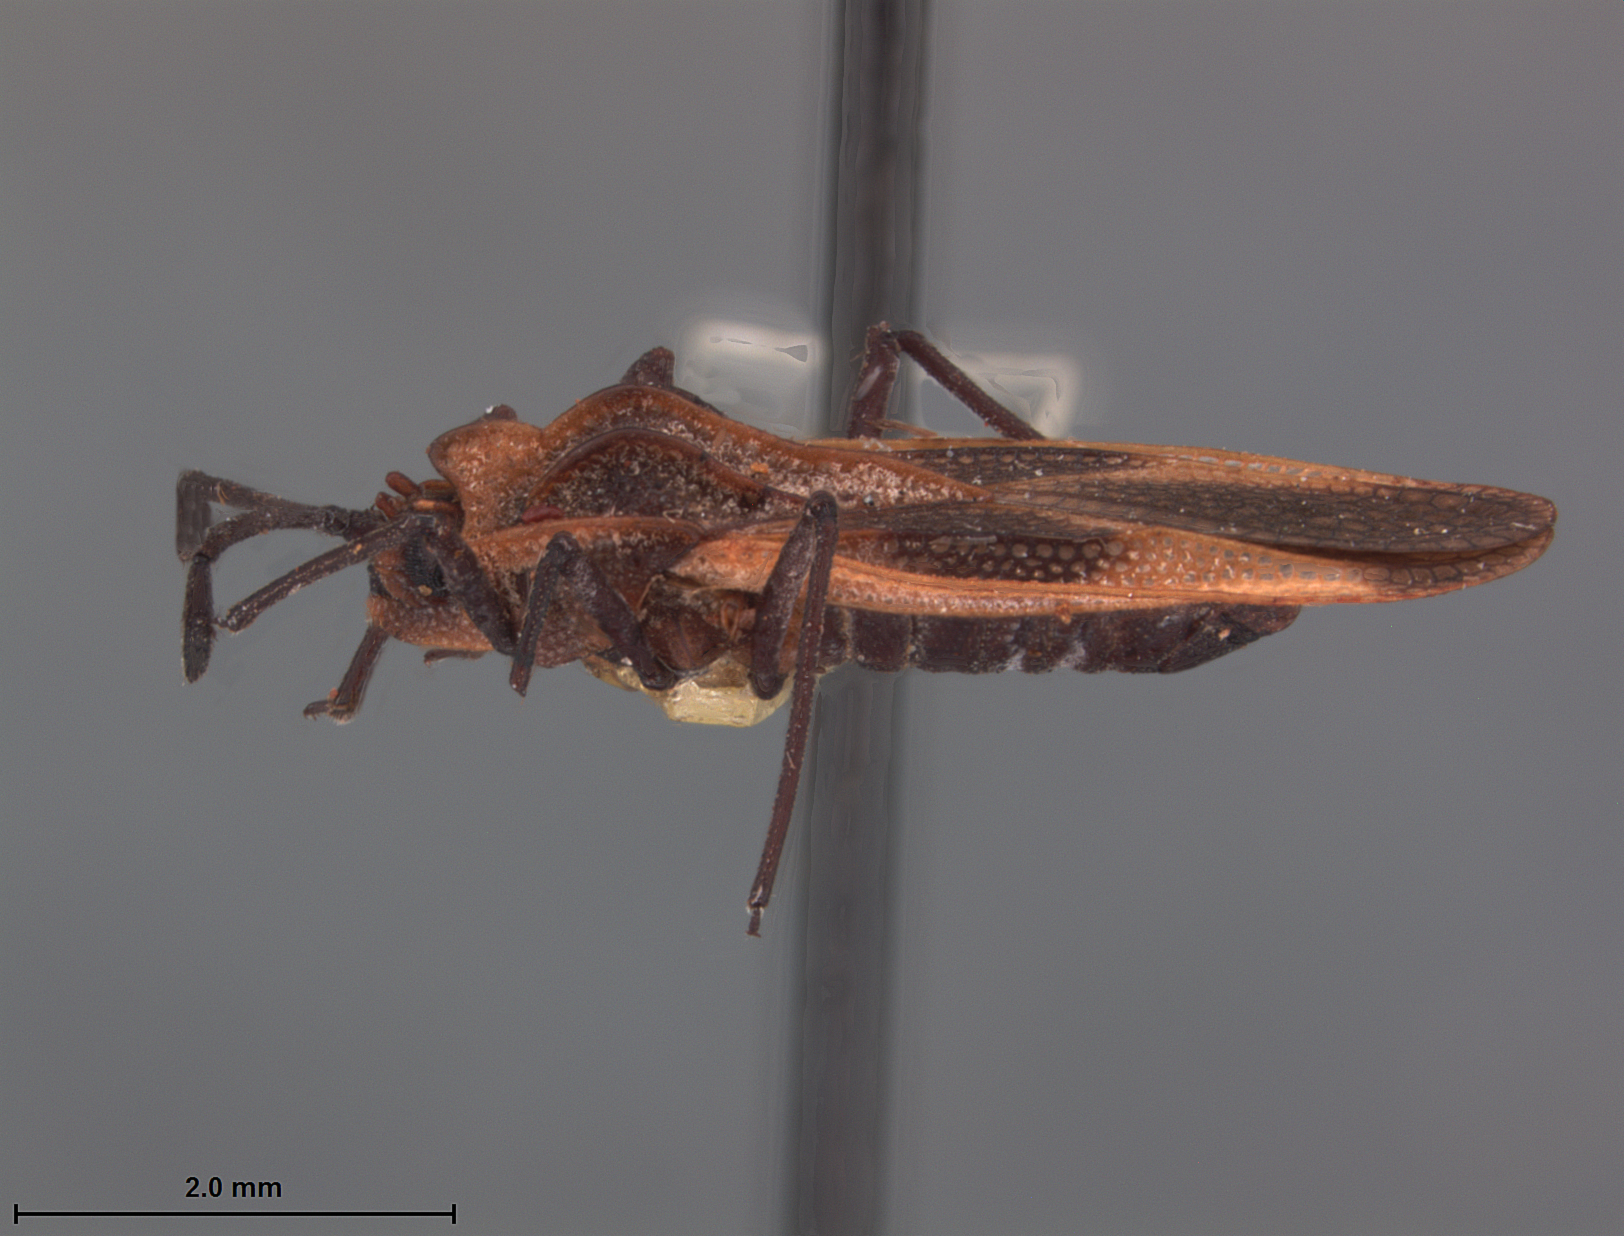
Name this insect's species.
Teleonemia lutzi
